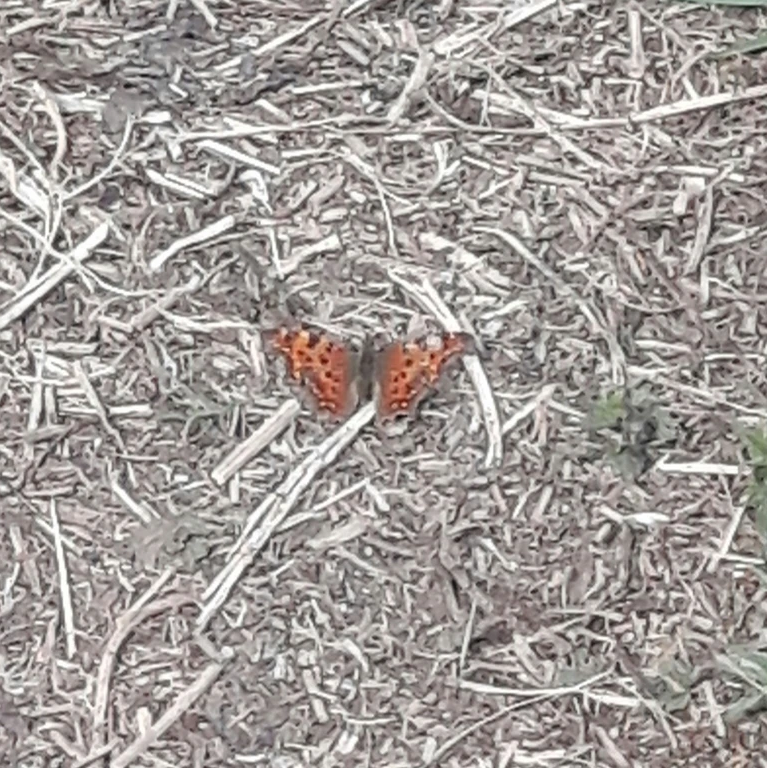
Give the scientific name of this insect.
Polygonia c-album
